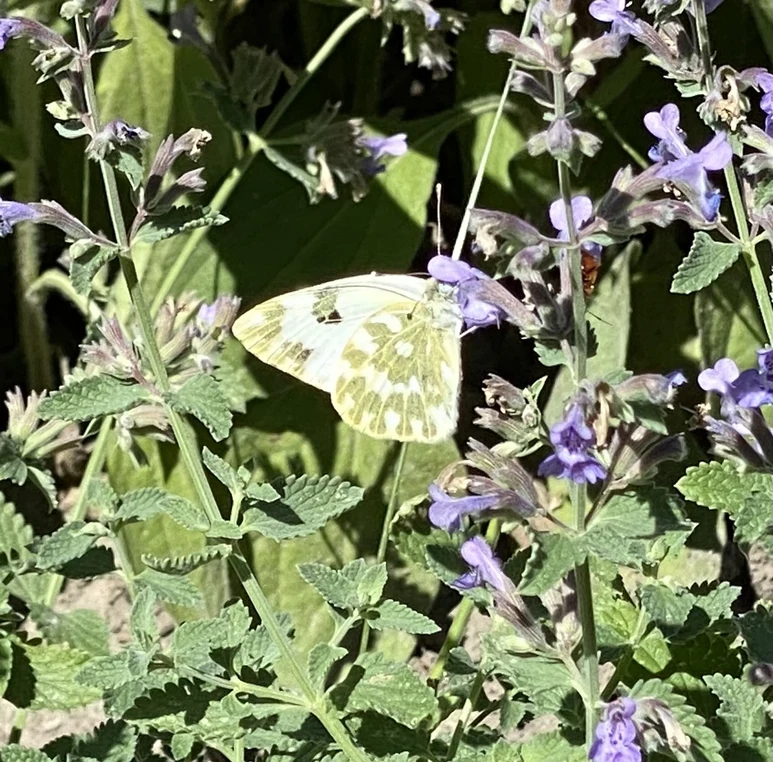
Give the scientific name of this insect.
Pontia edusa
